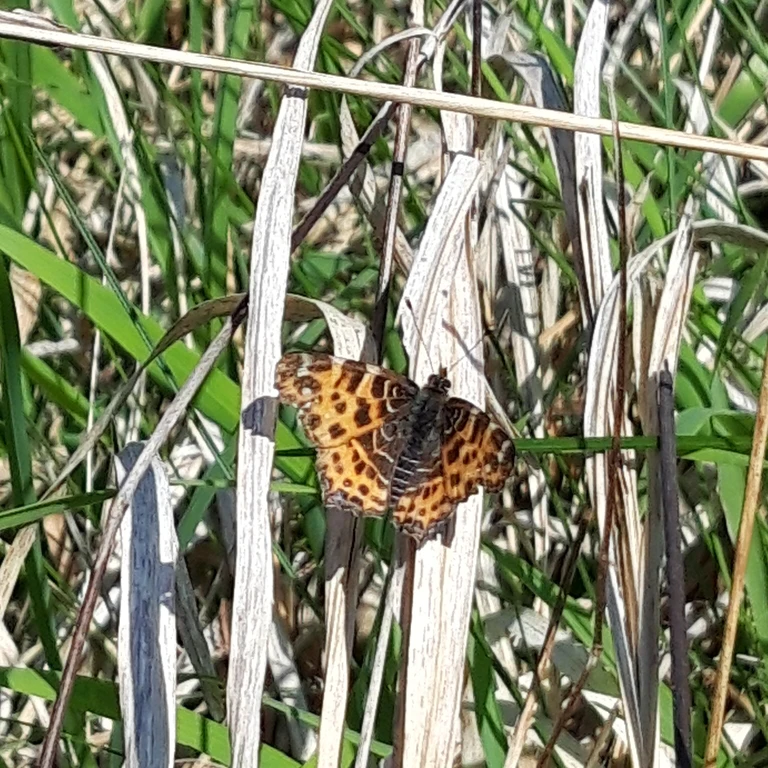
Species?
Araschnia levana
